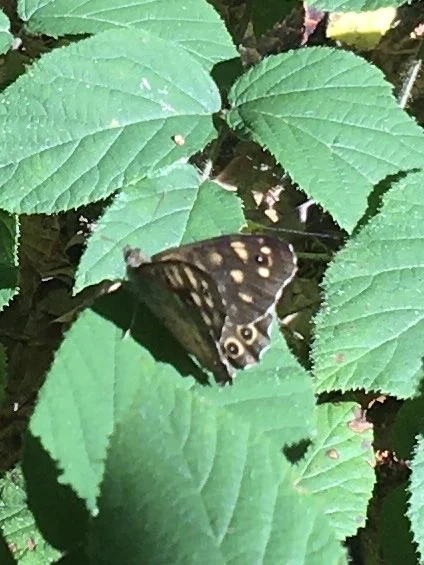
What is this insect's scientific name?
Pararge aegeria
